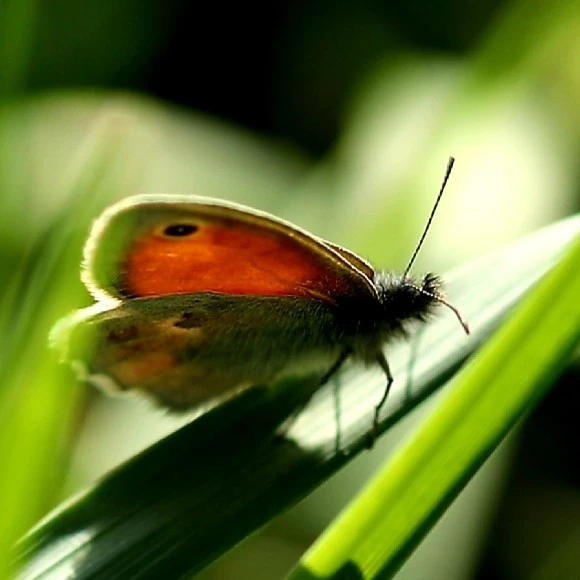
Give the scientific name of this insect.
Coenonympha pamphilus
